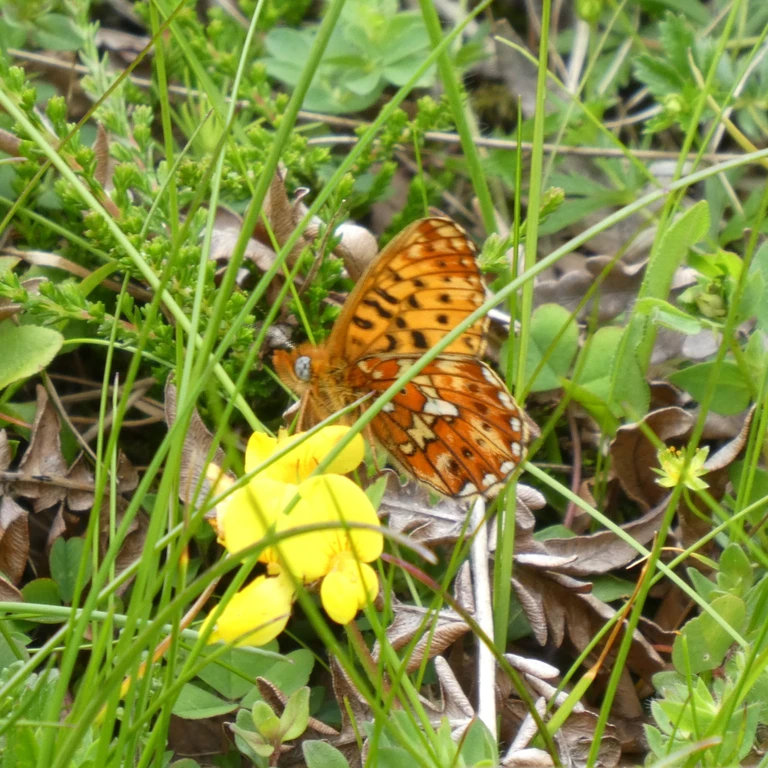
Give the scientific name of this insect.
Boloria euphrosyne (also Clossiana euphrosyne)
